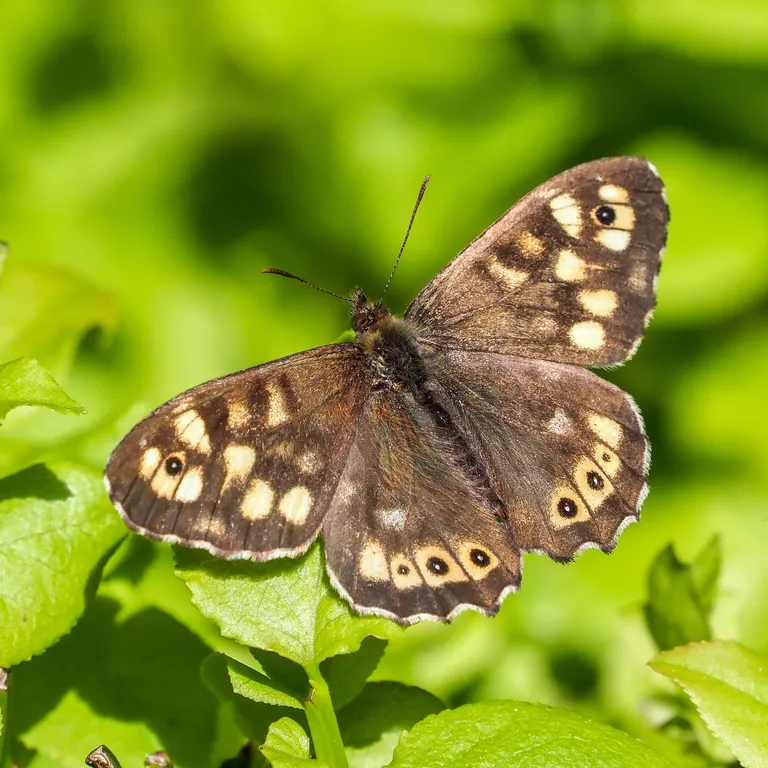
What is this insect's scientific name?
Pararge aegeria
